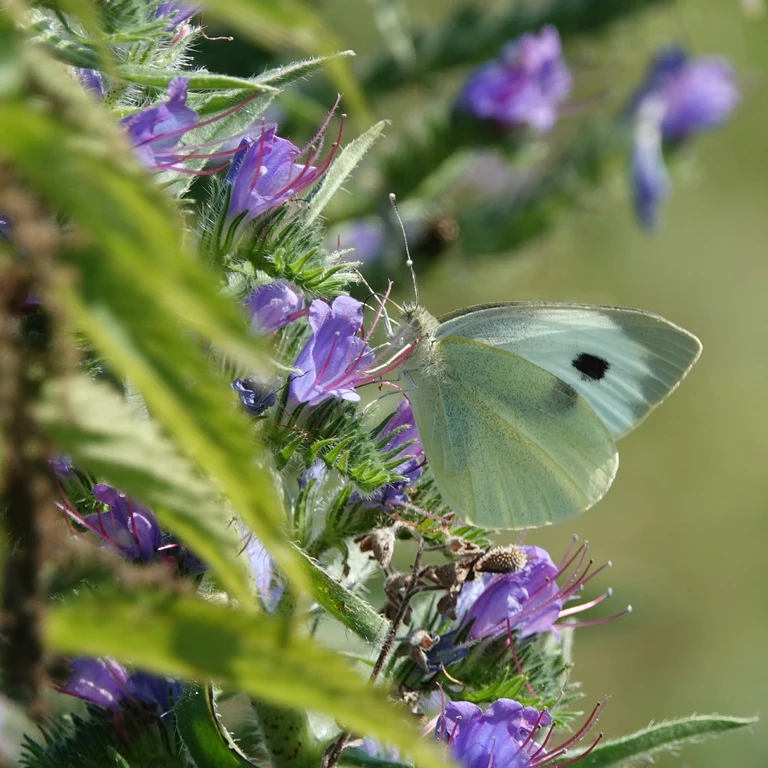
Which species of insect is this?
Pieris brassicae
